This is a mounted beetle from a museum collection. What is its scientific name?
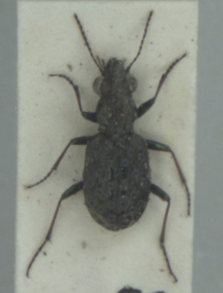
Elaphrus cupreus
